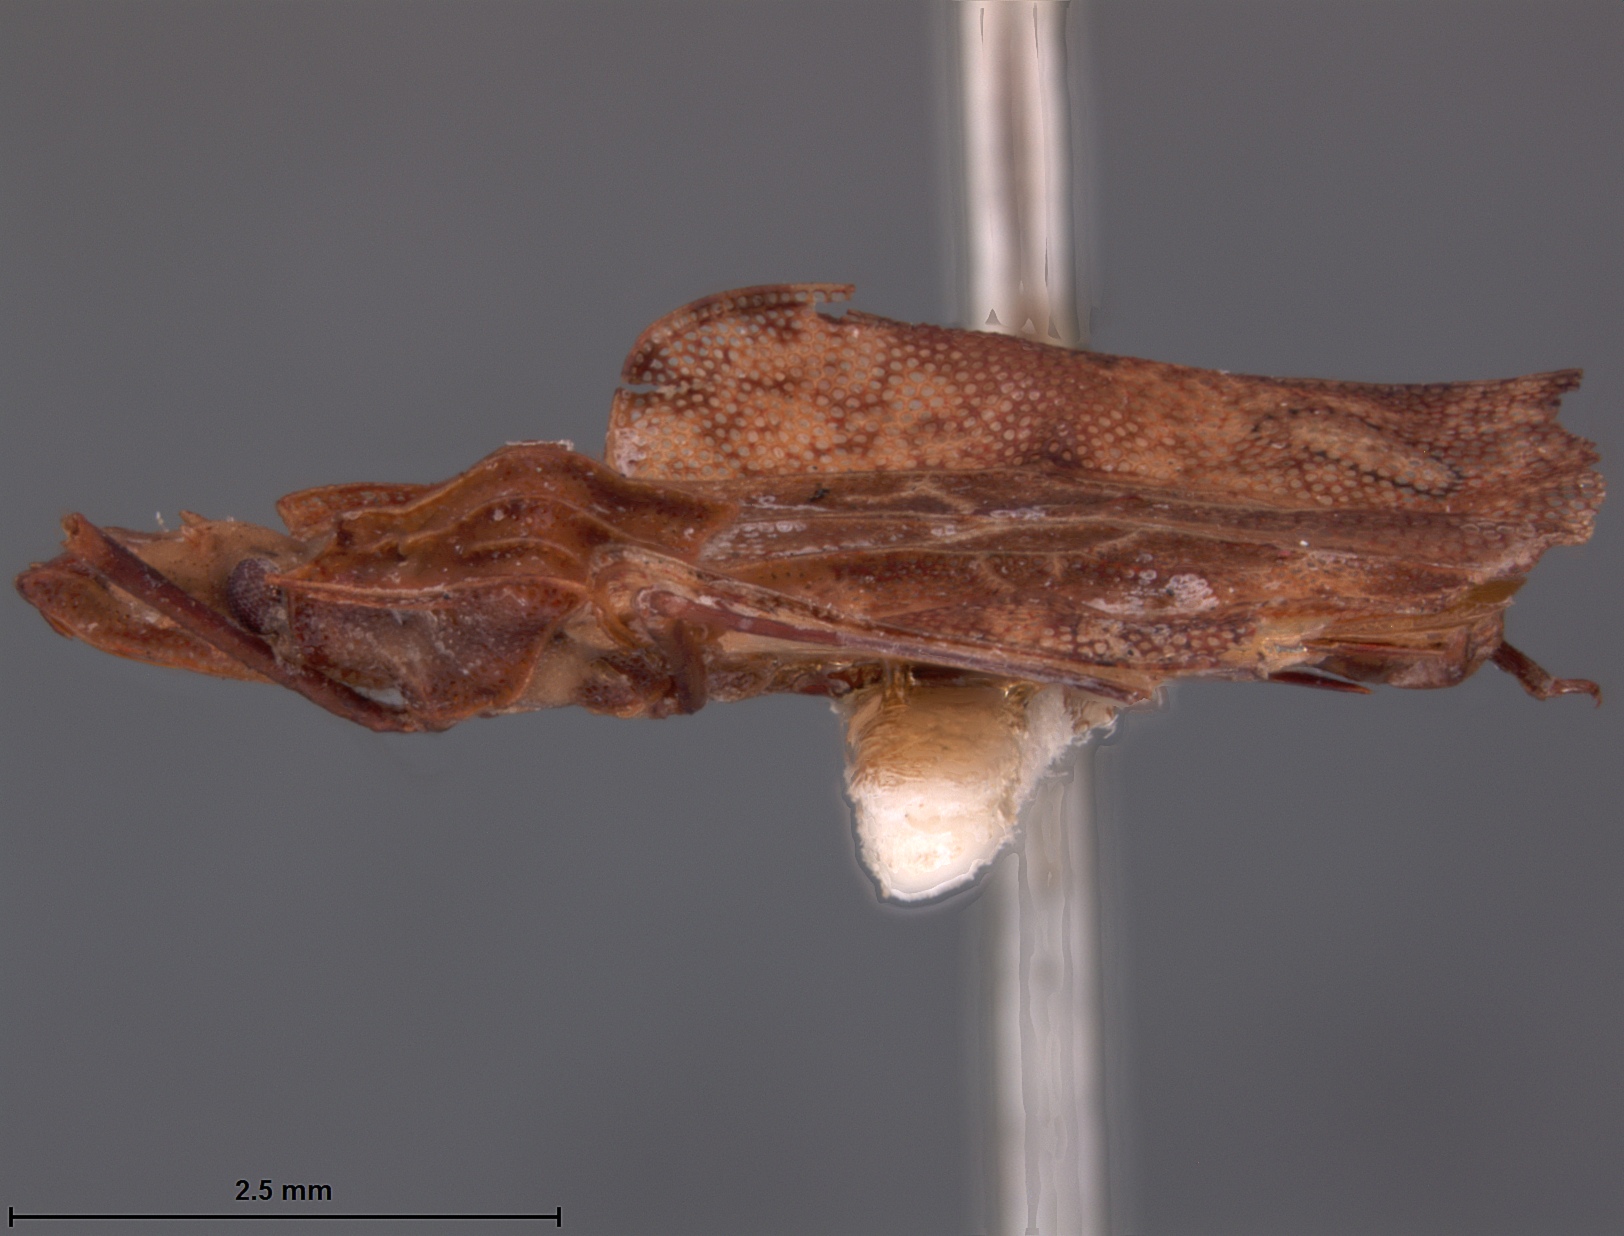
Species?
Cantacader magnifica
